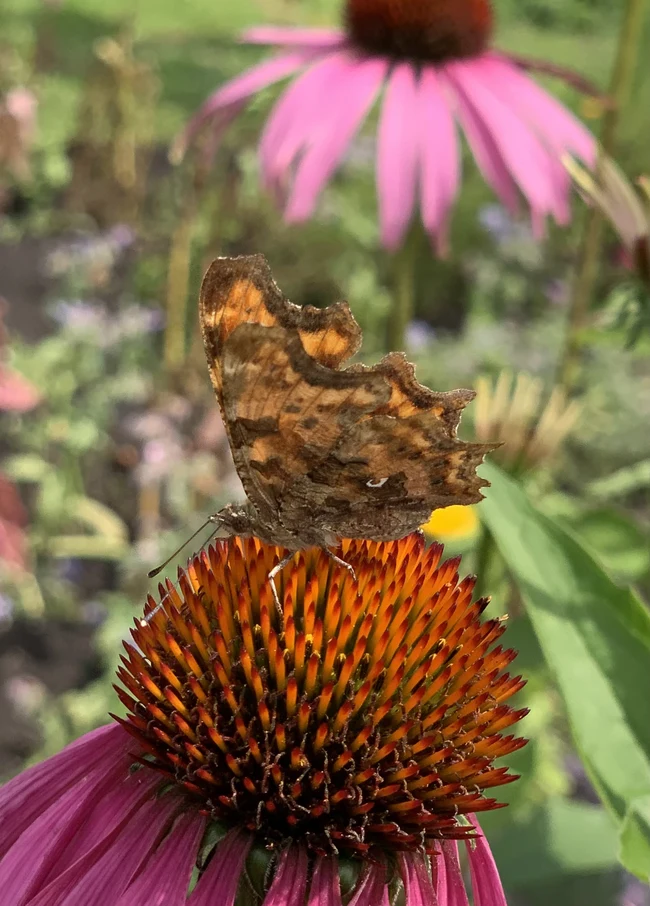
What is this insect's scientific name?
Polygonia c-album
